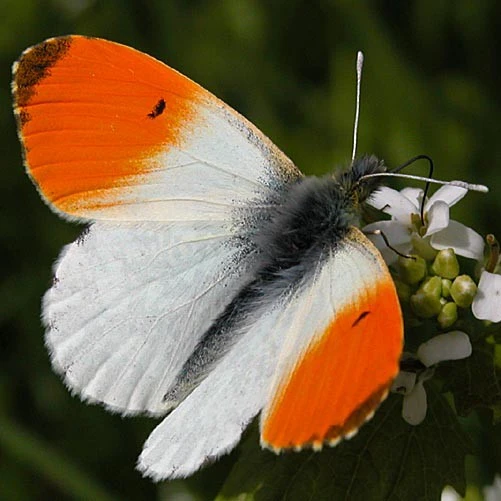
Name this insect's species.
Anthocharis cardamines
